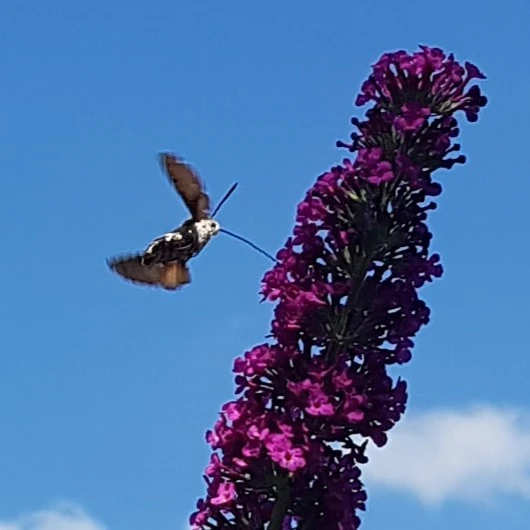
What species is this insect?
Macroglossum stellatarum
